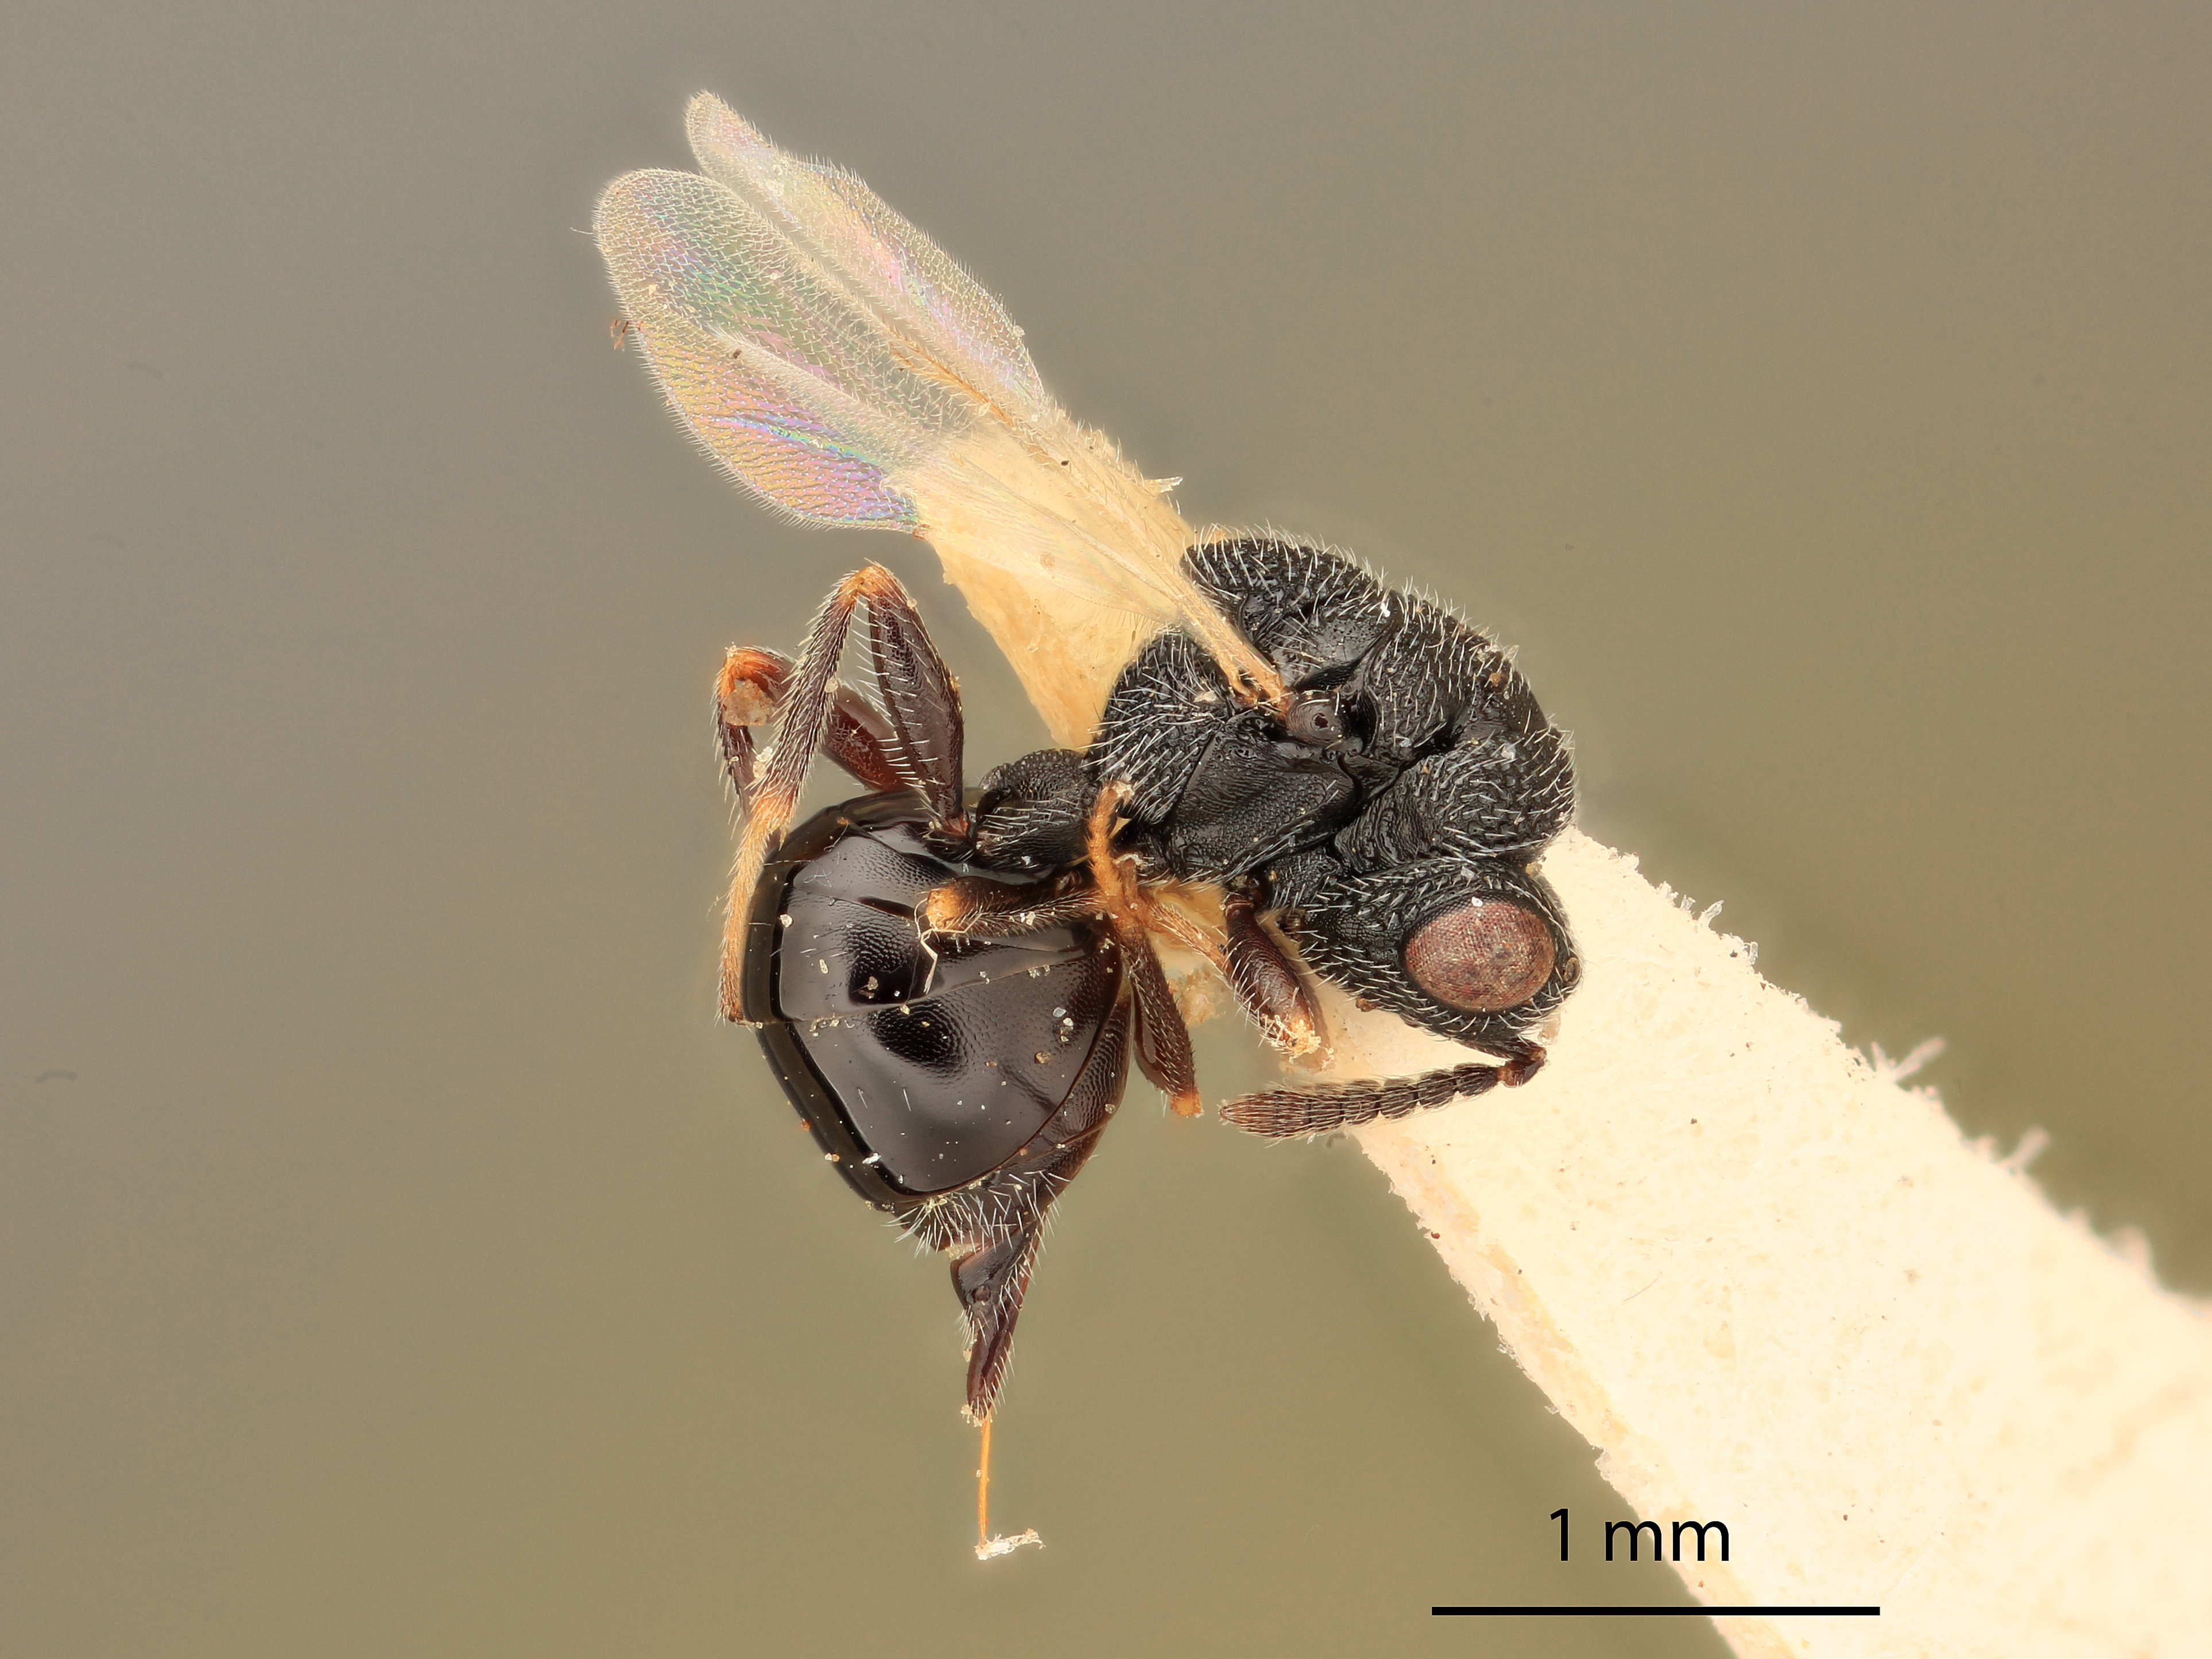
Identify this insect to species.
Eurytoma vernonia
